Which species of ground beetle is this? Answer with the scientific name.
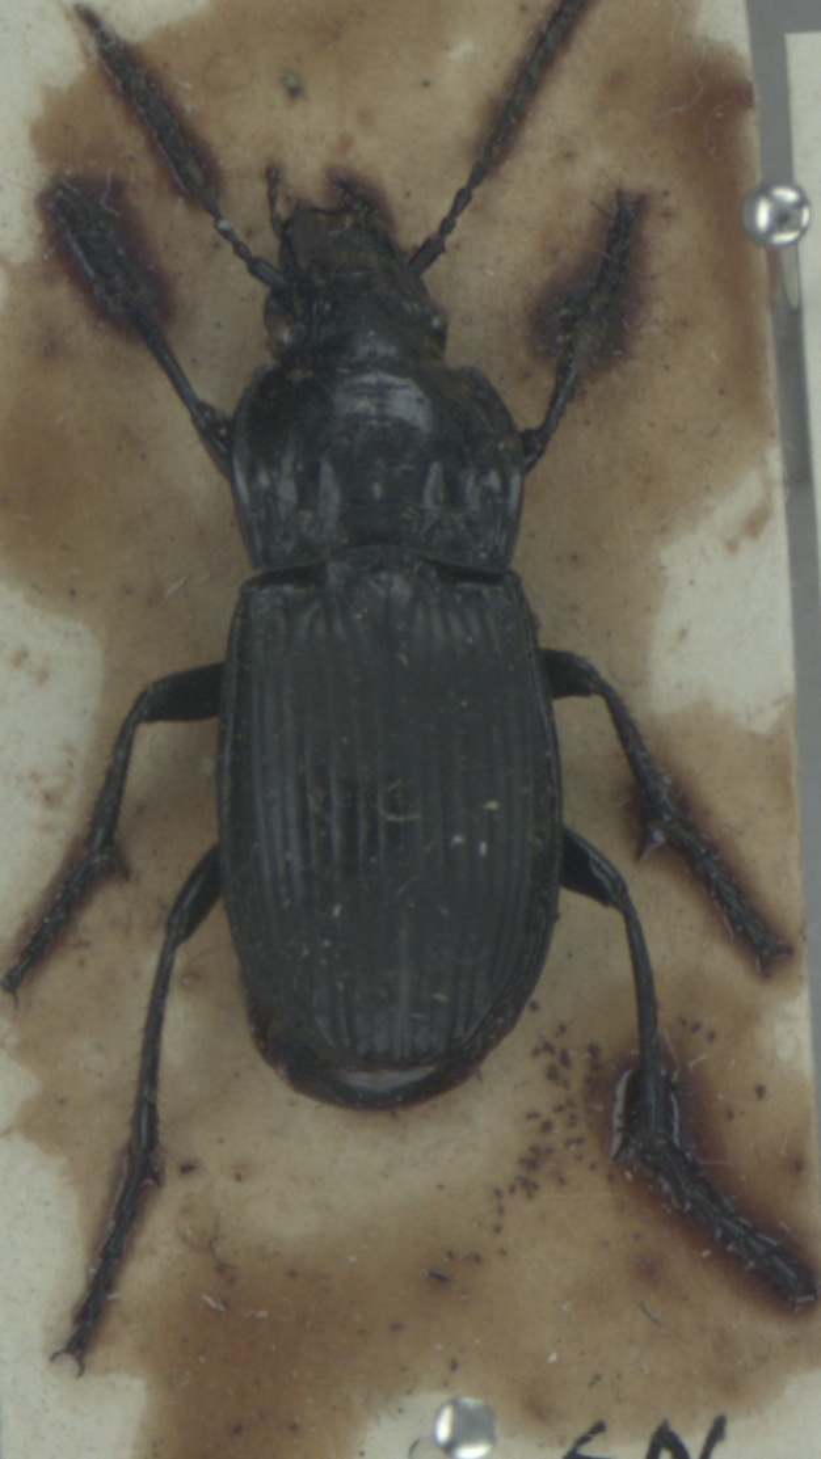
Abax parallelepipedus
